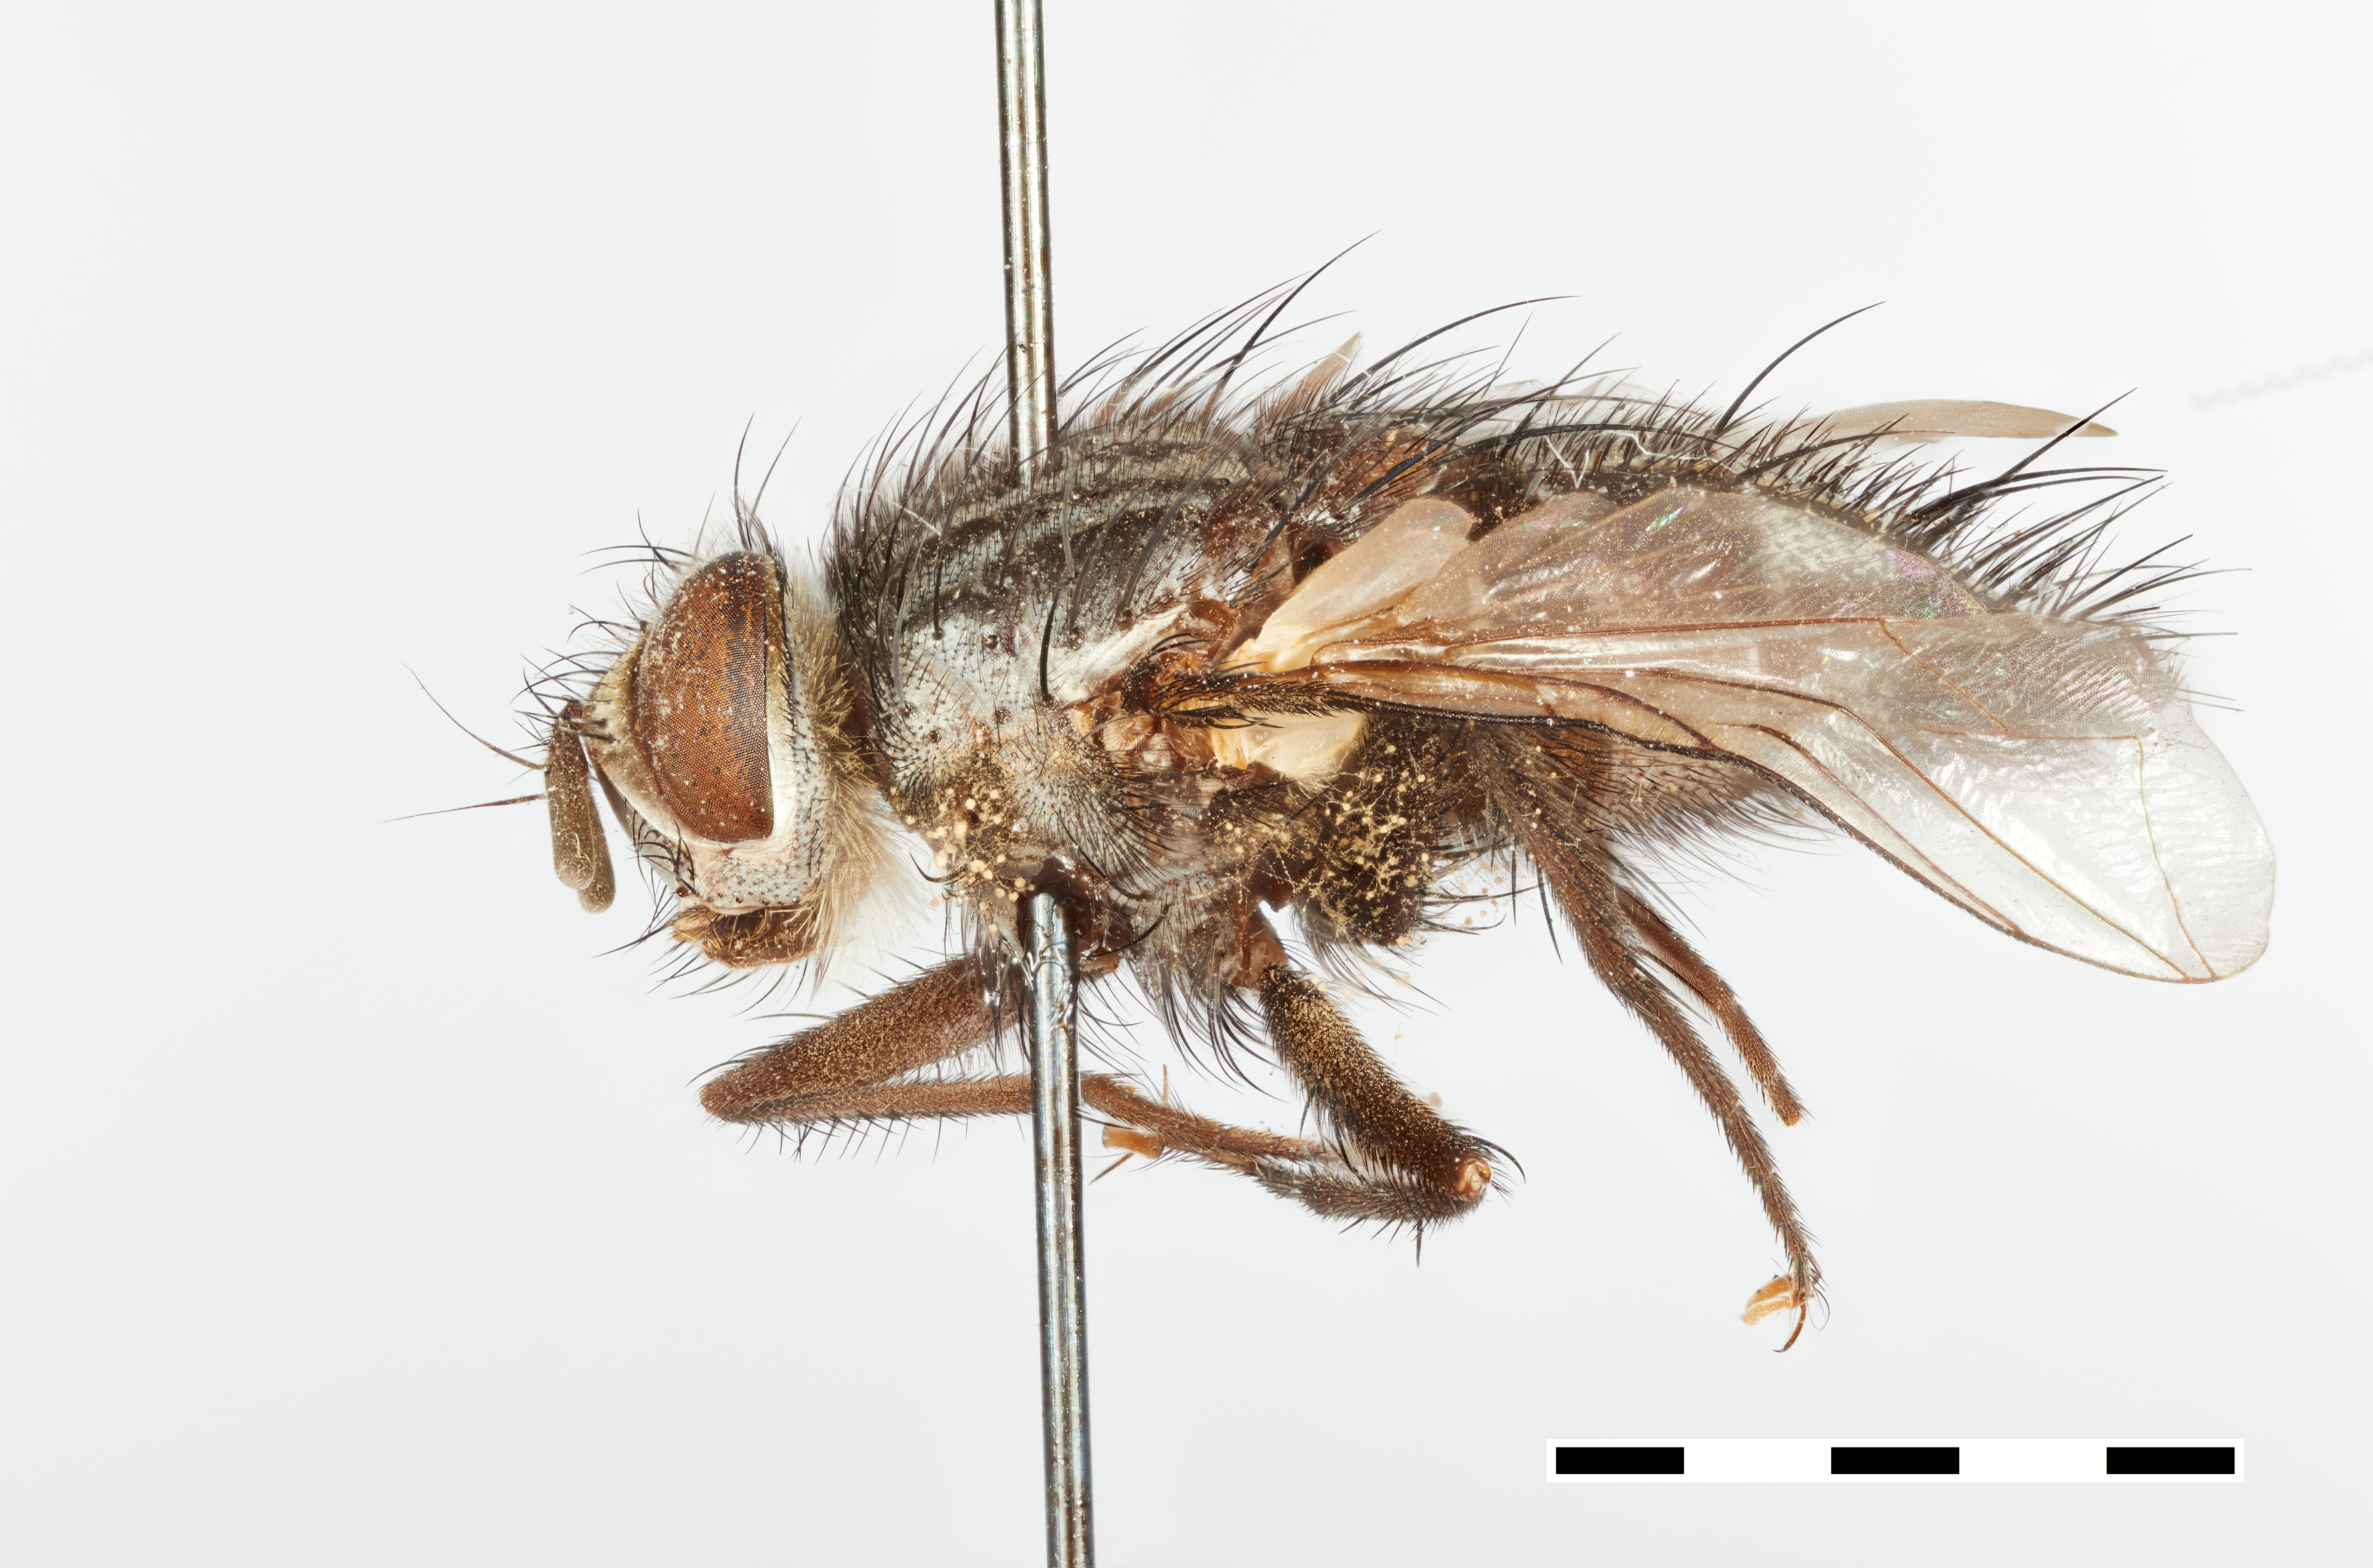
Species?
Zenillia valens
